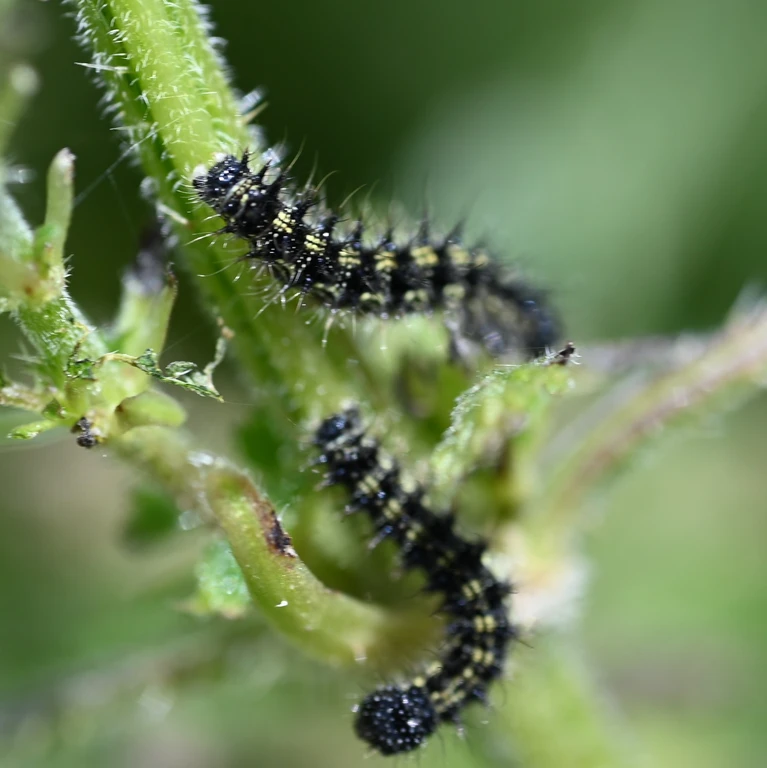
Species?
Aglais urticae
